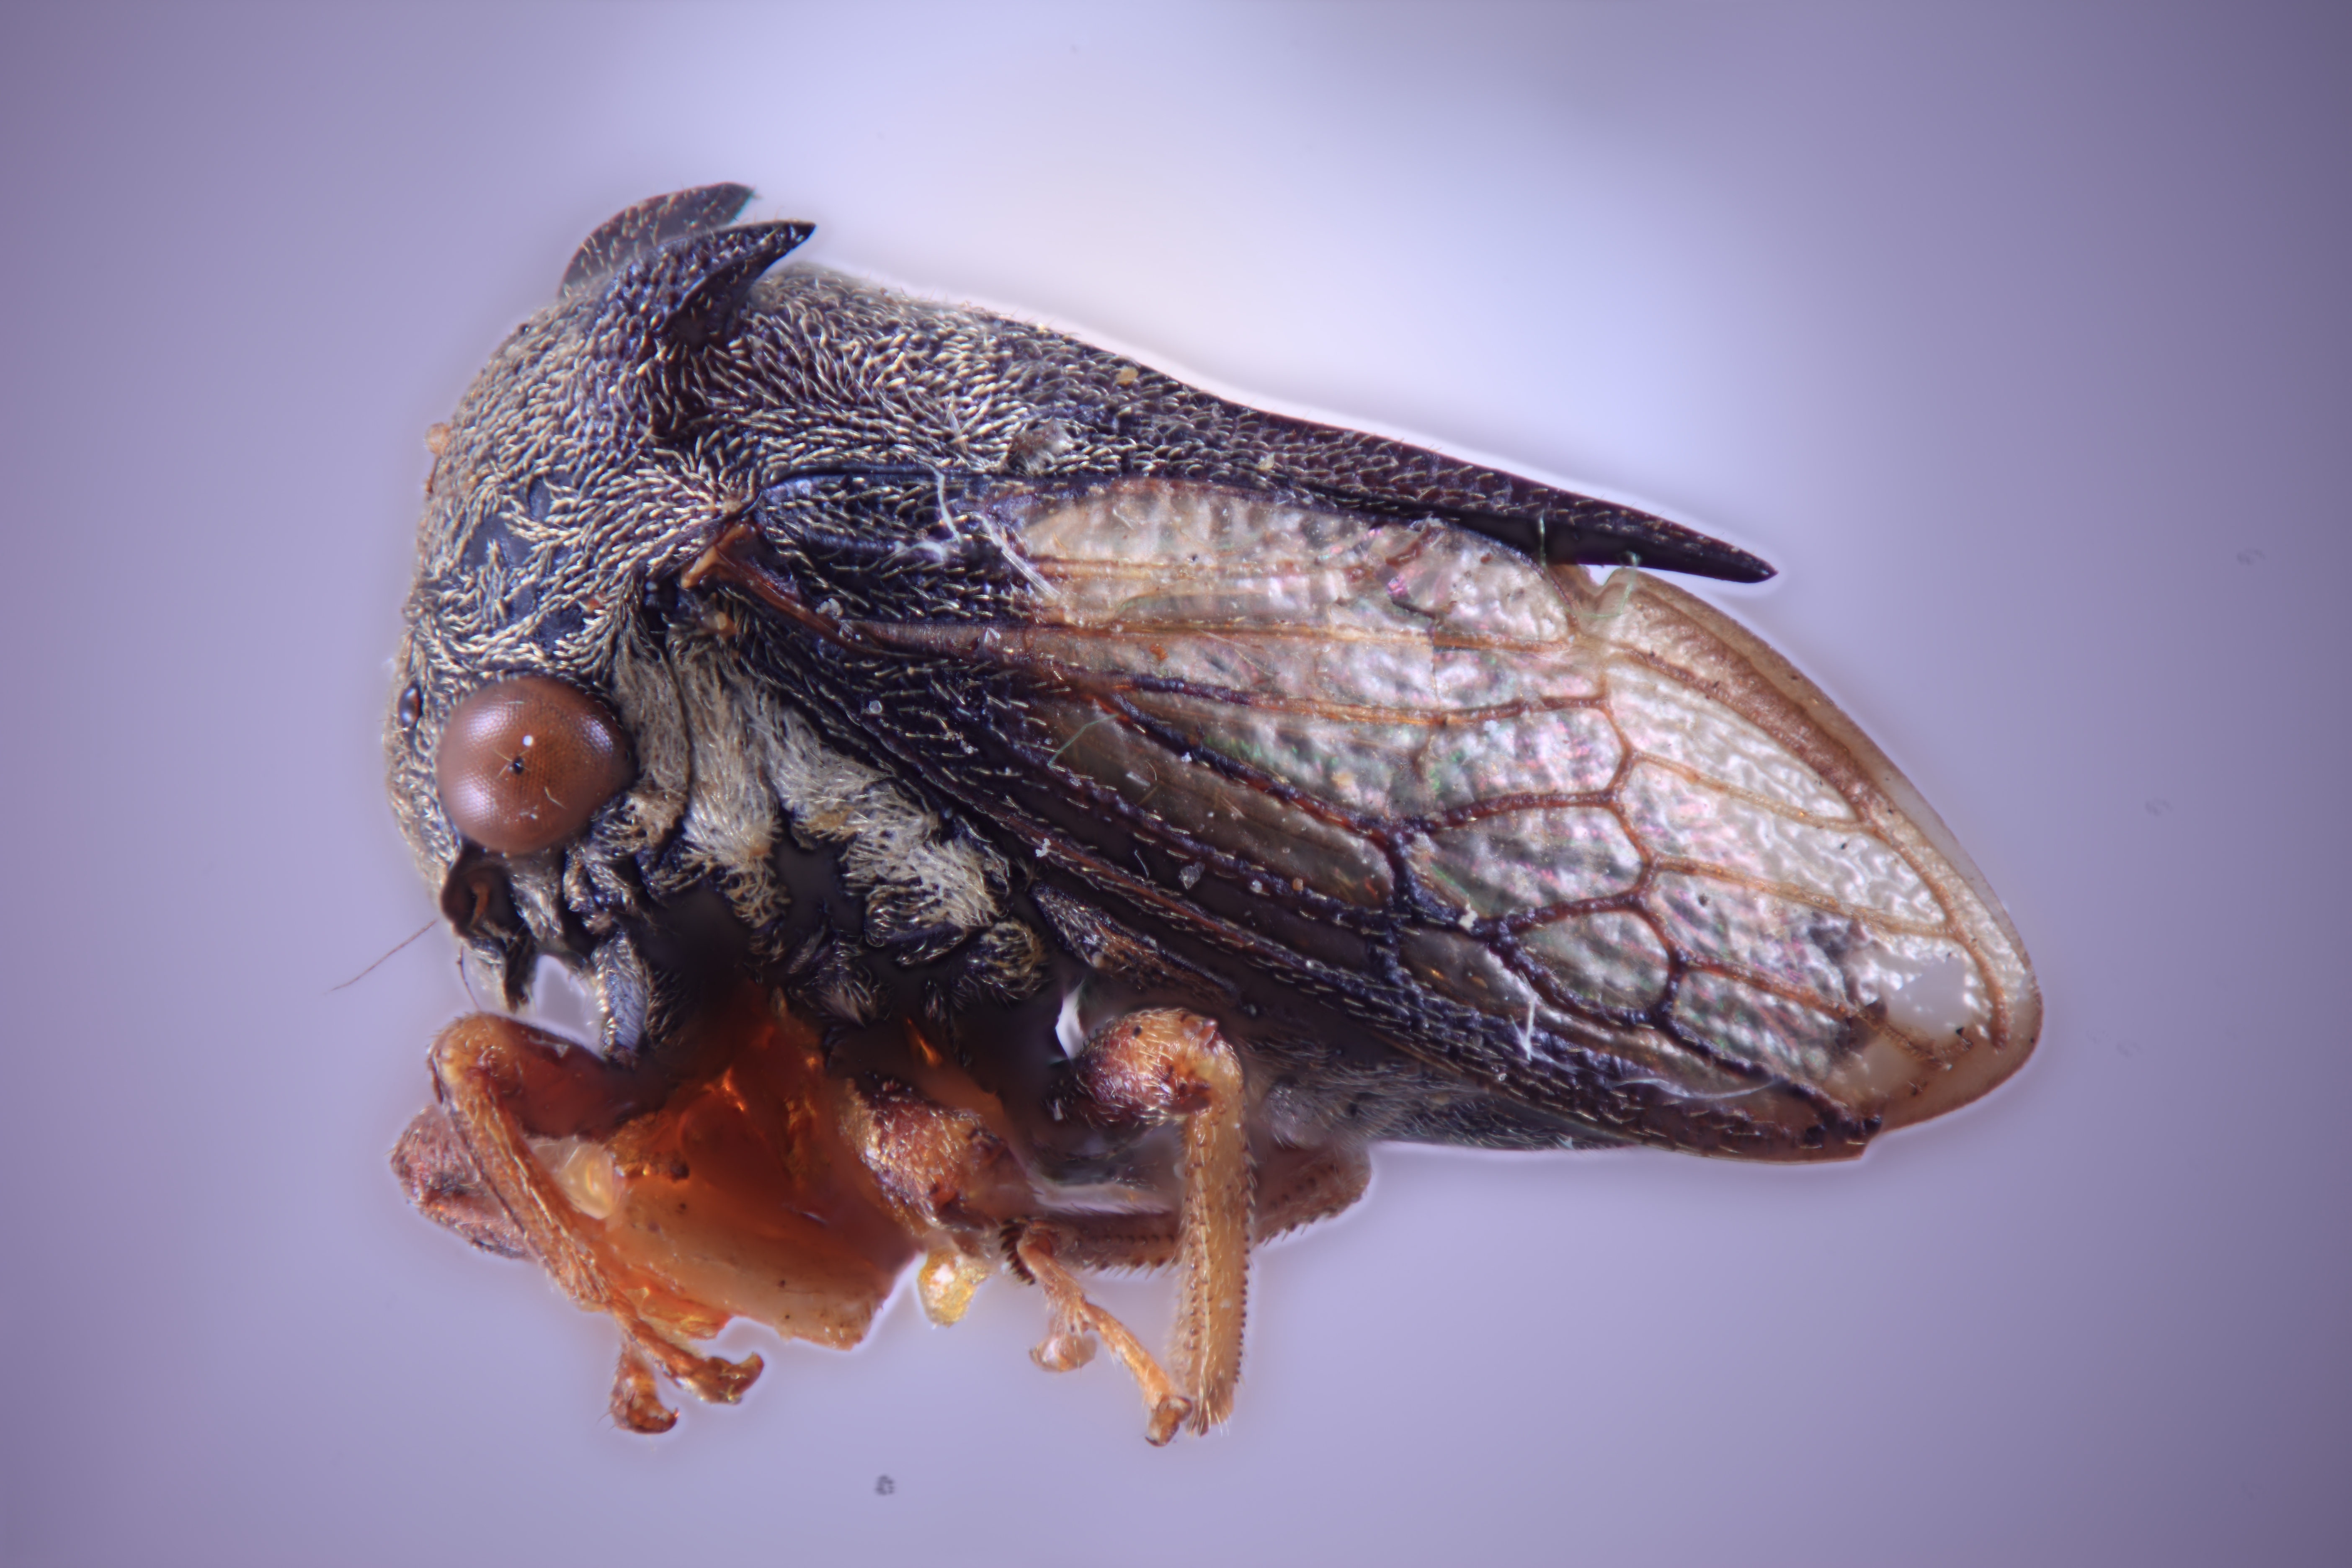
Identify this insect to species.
Tricentrus albescens
